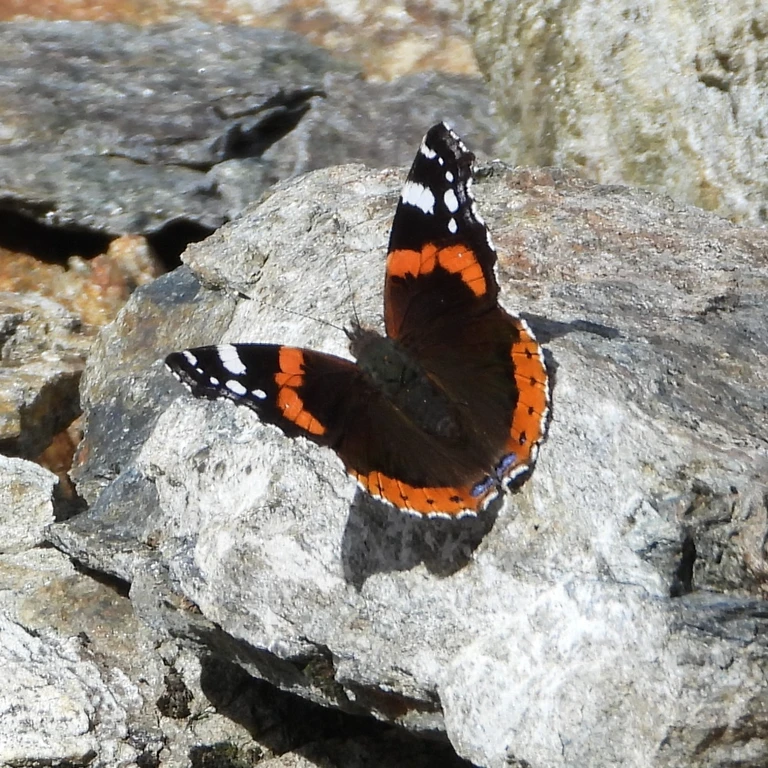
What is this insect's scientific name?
Vanessa atalanta
